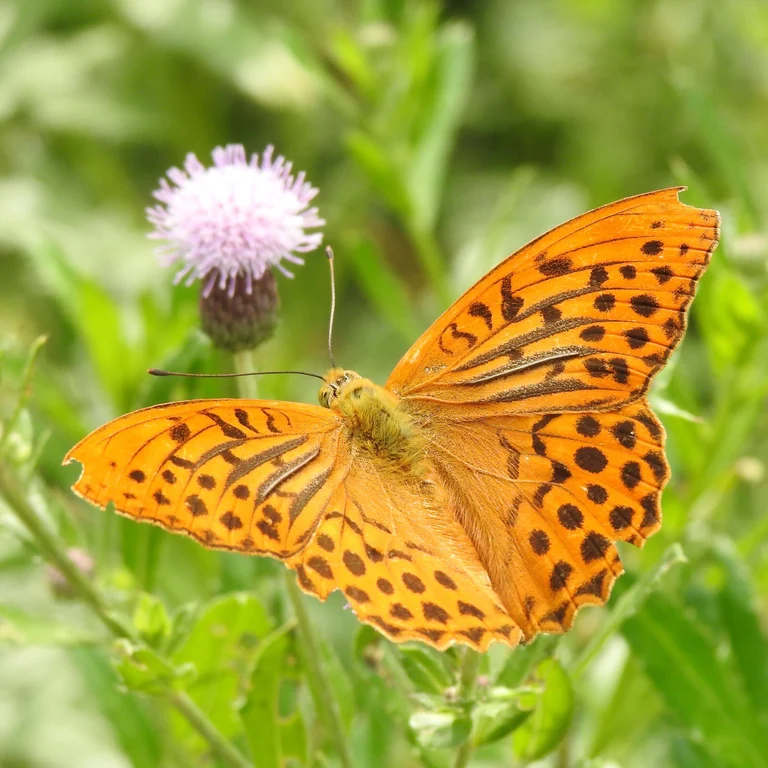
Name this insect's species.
Argynnis paphia
